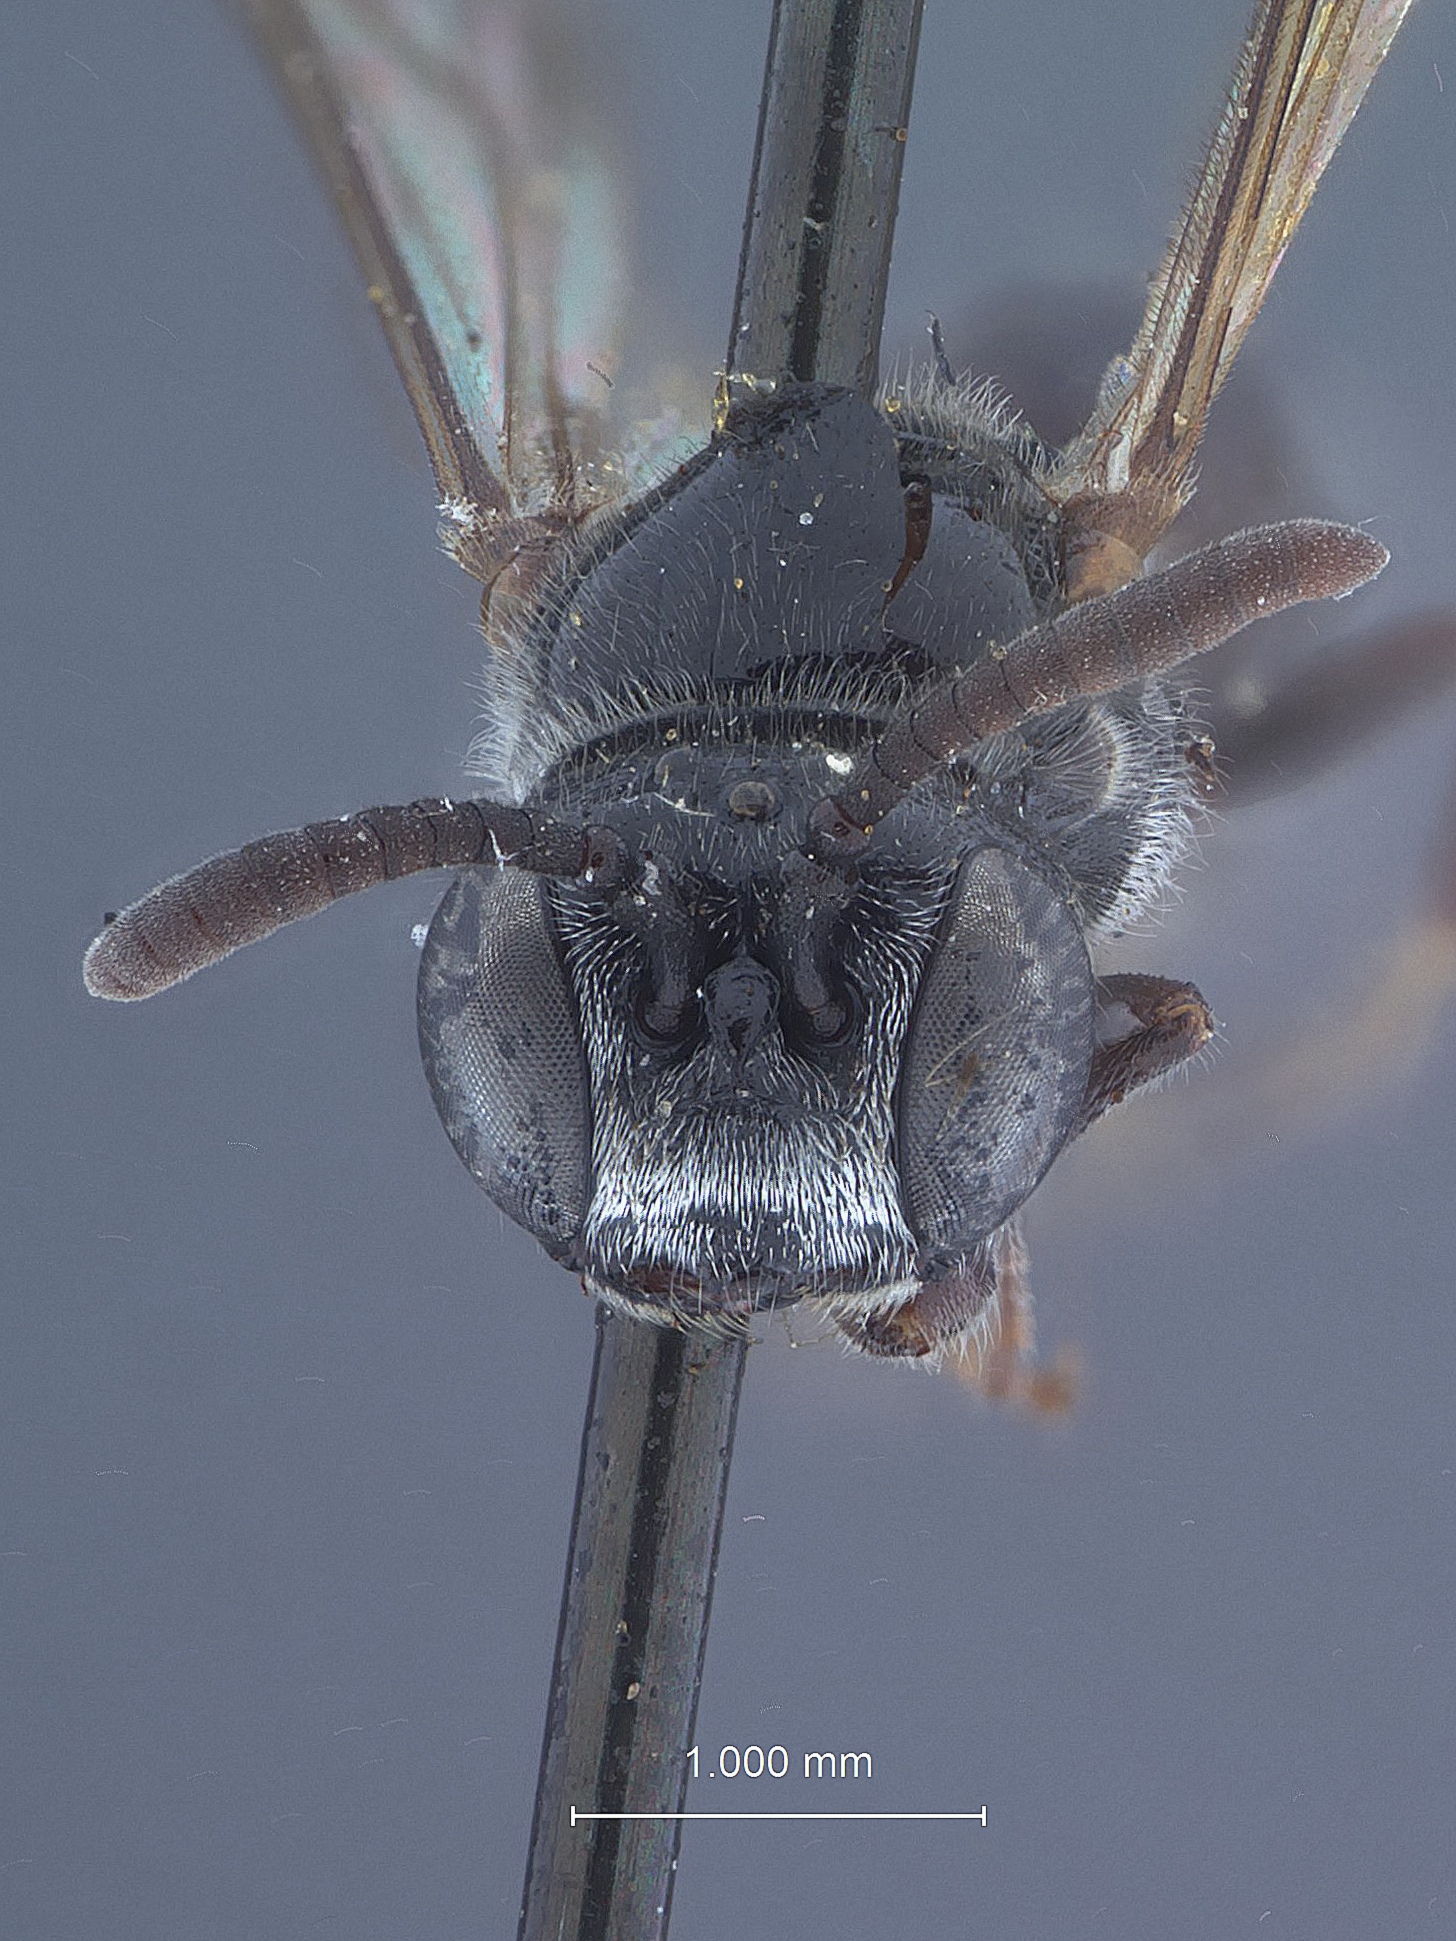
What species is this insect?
Diodontus occidentalis
